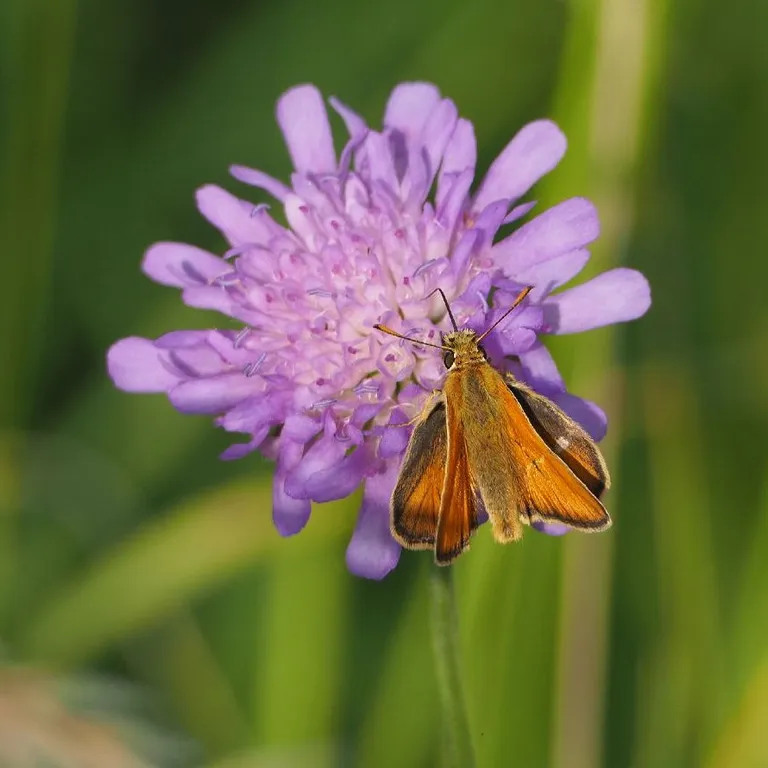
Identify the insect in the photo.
Thymelicus sylvestris
